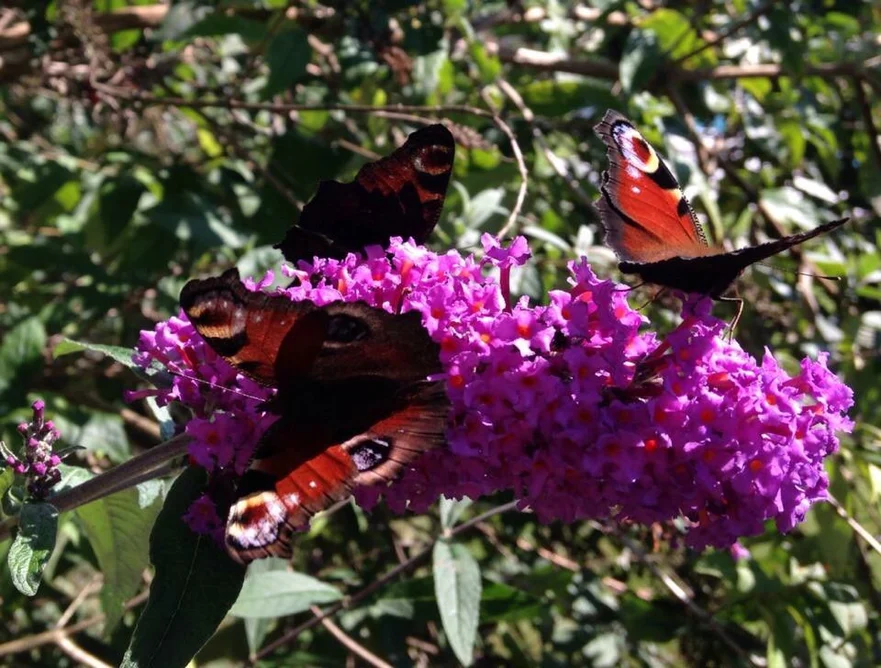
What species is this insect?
Aglais io
